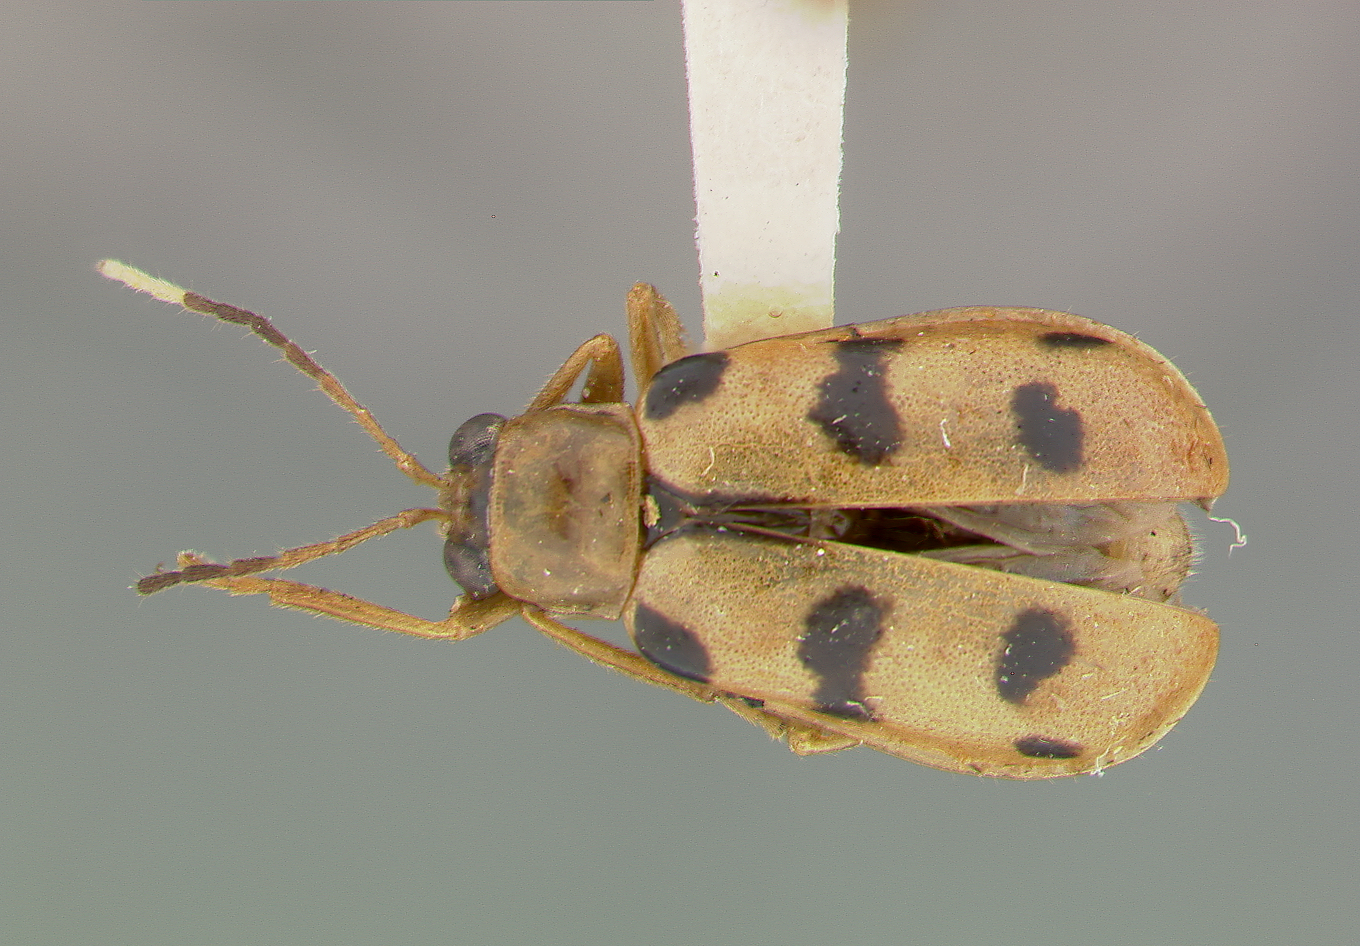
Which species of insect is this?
Neobrotica colombiensis
